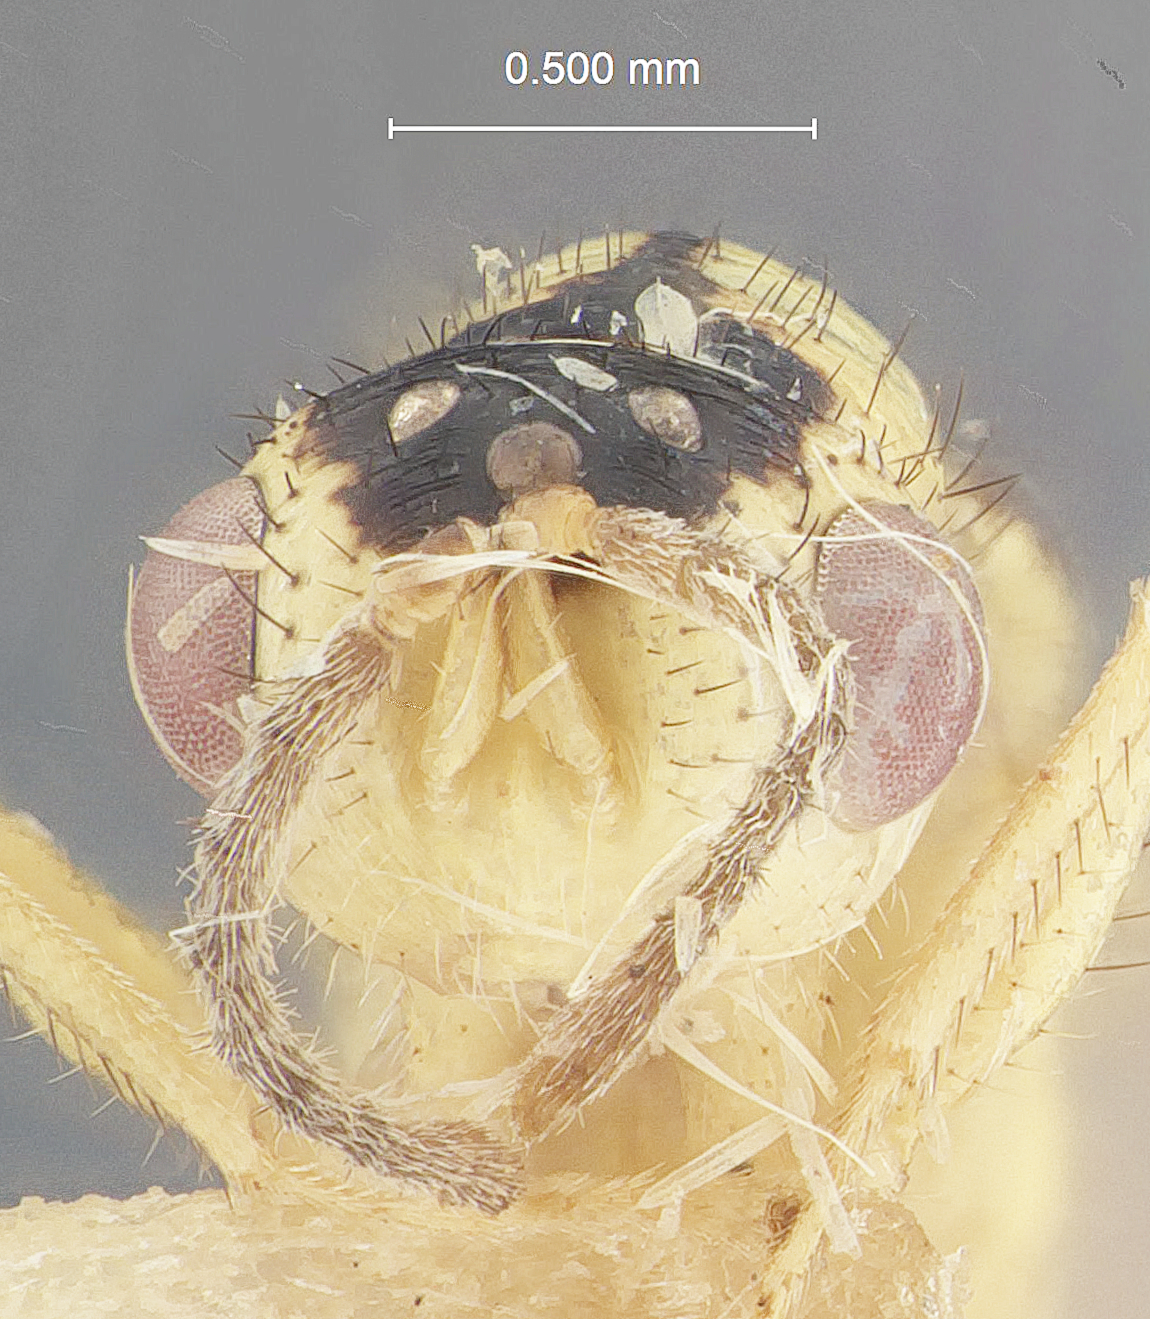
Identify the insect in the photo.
Megastigmus nigrodorsatus
